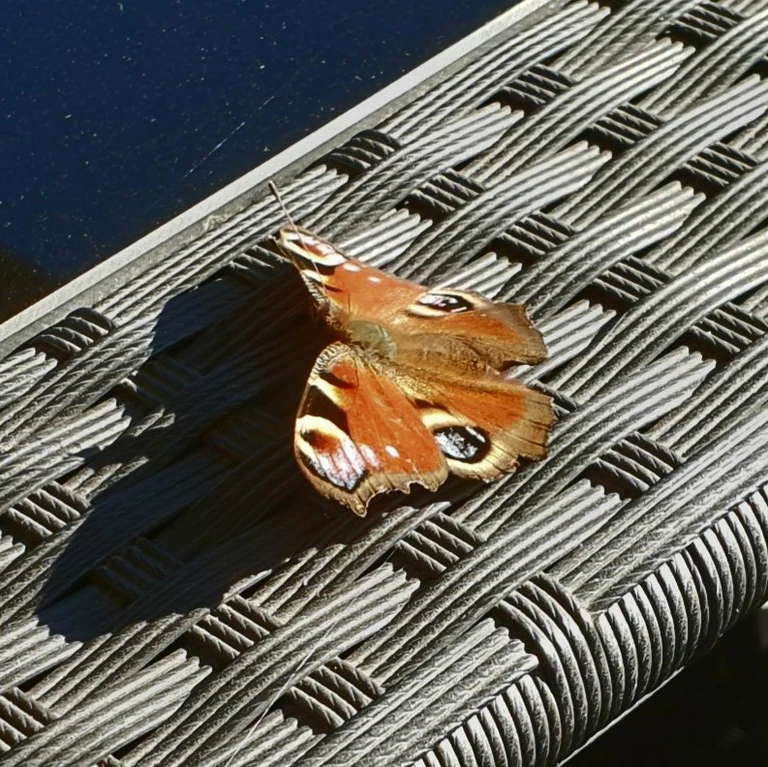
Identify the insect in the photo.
Aglais io
